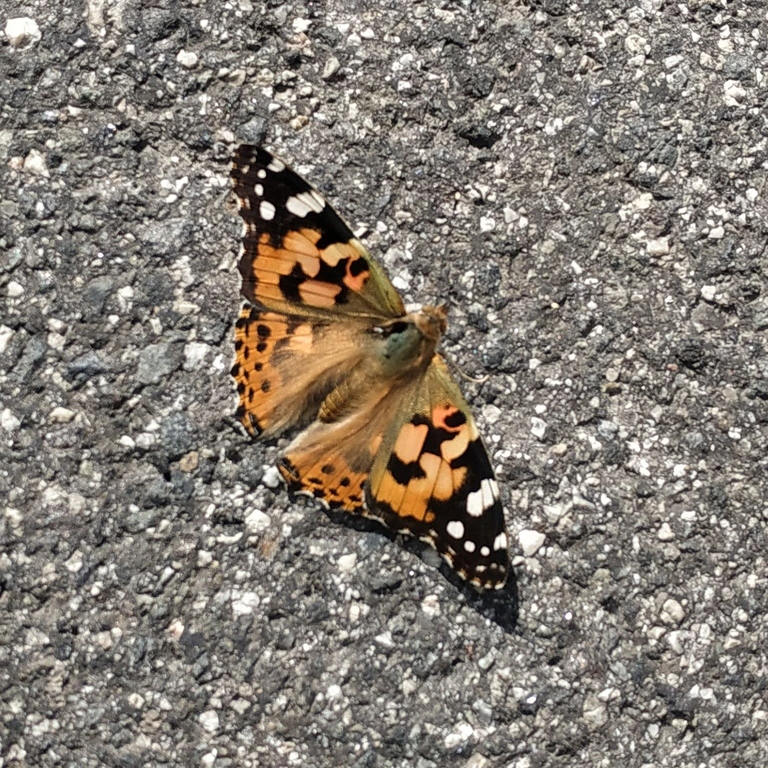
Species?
Vanessa cardui
